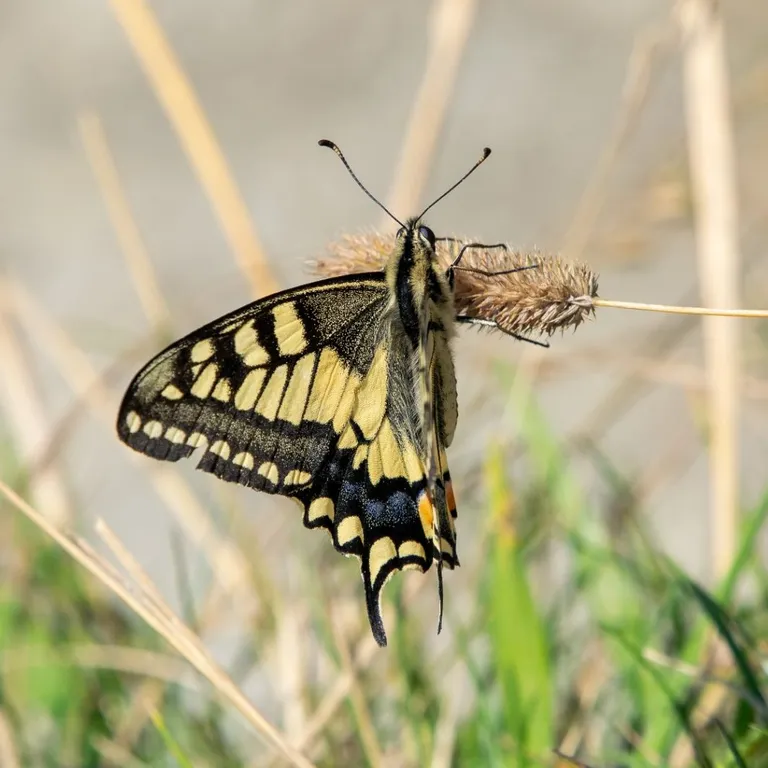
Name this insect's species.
Papilio machaon
